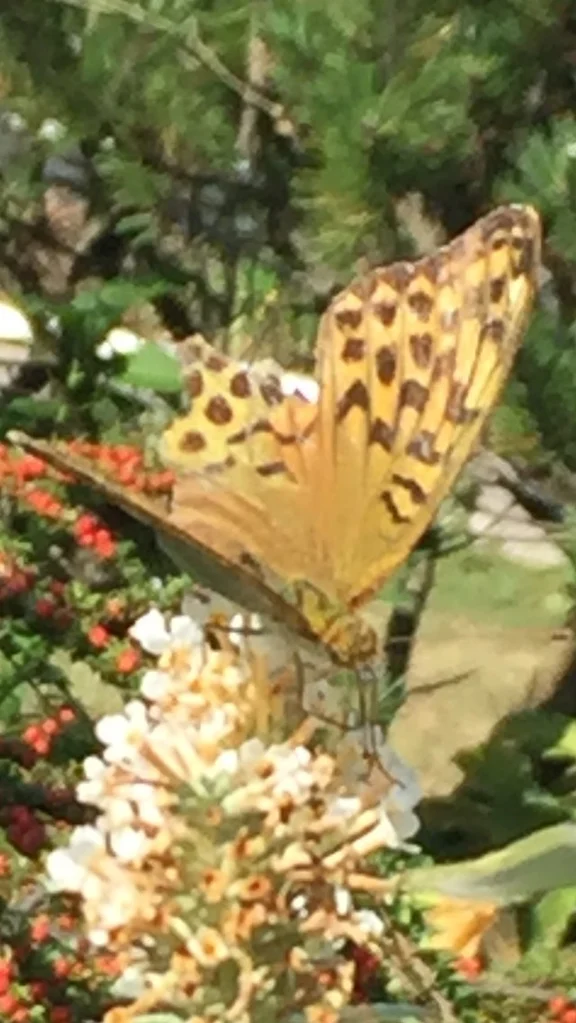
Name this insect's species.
Argynnis paphia
